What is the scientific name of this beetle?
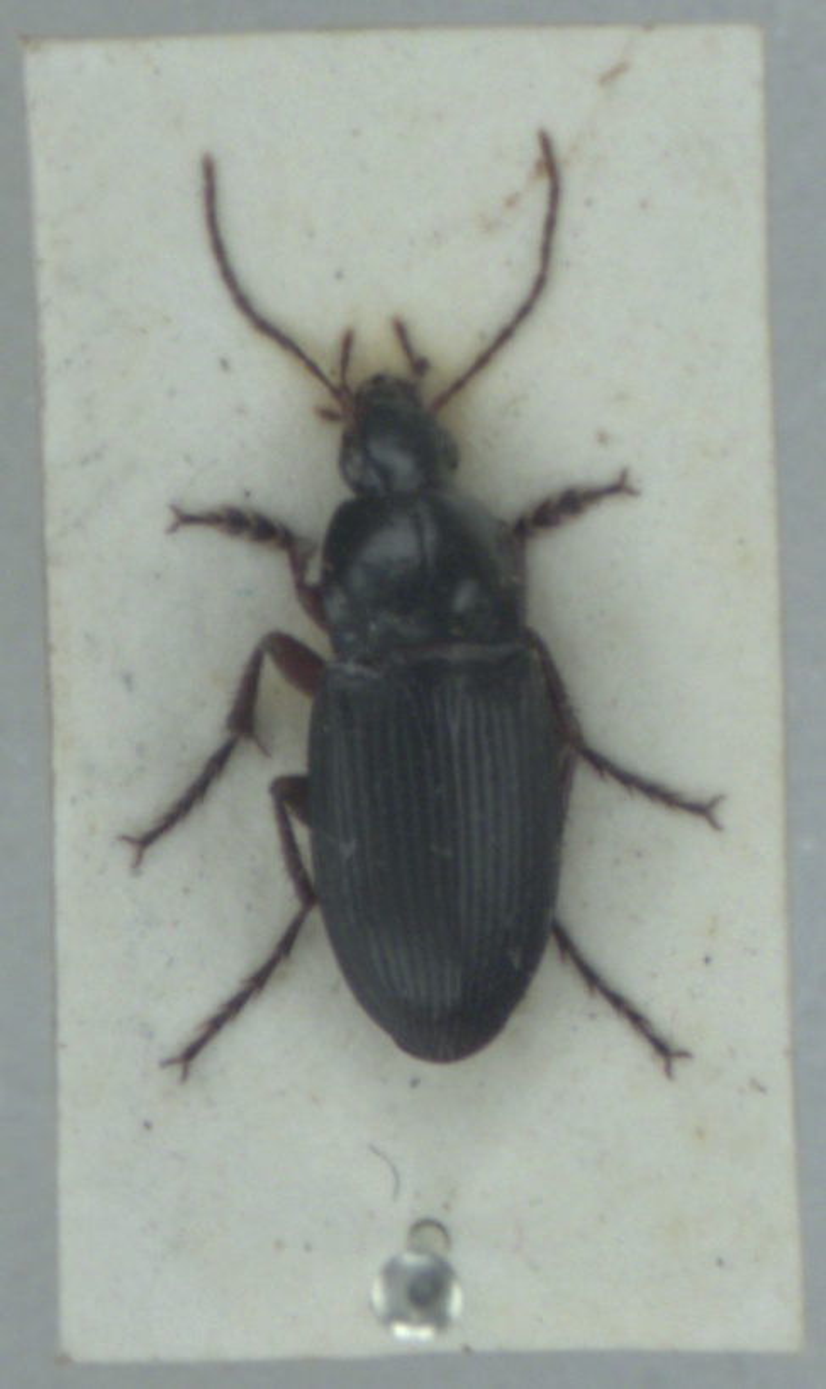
Calathus fuscipes
